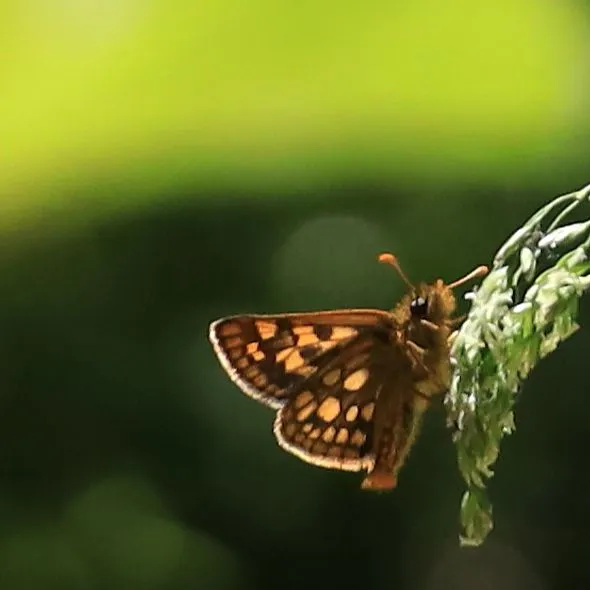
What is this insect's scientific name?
Carterocephalus palaemon
